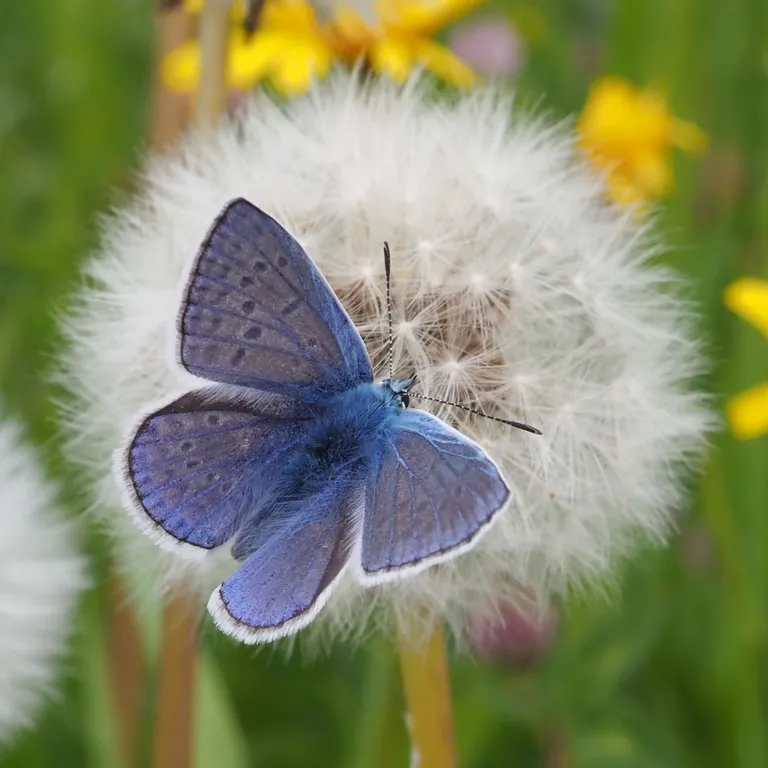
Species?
Polyommatus icarus
